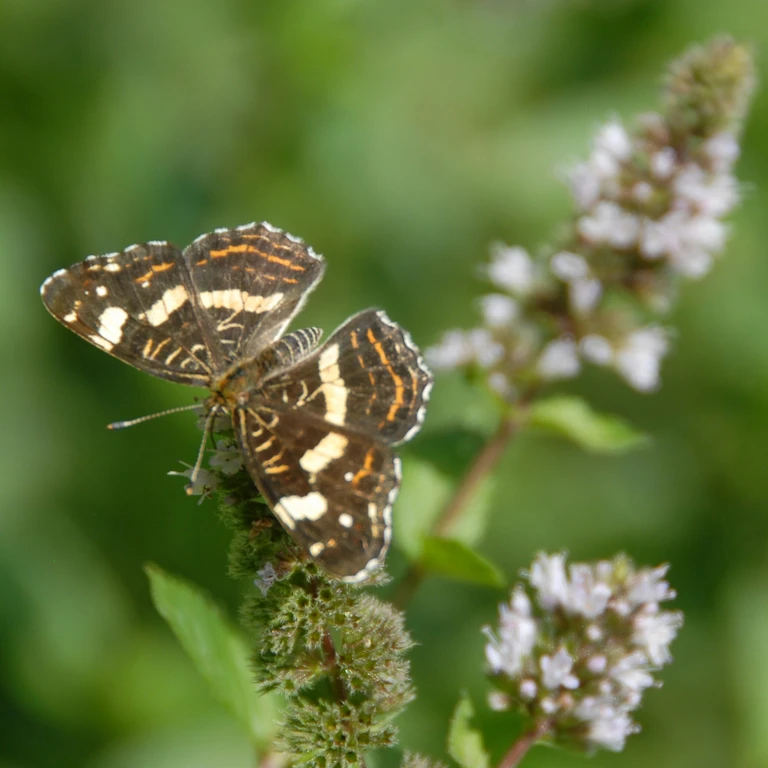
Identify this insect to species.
Araschnia levana
